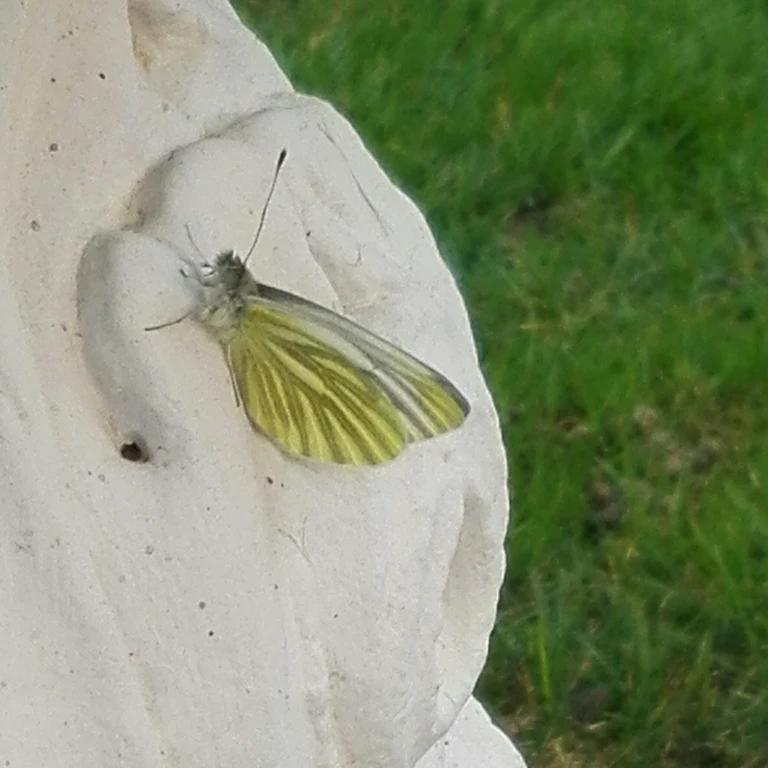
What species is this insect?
Pieris napi
